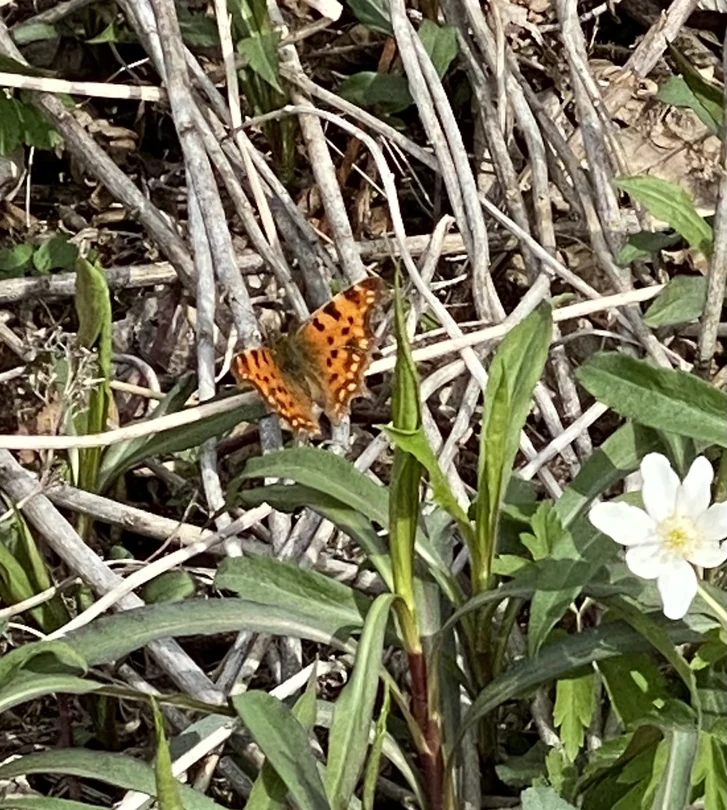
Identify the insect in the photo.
Polygonia c-album
